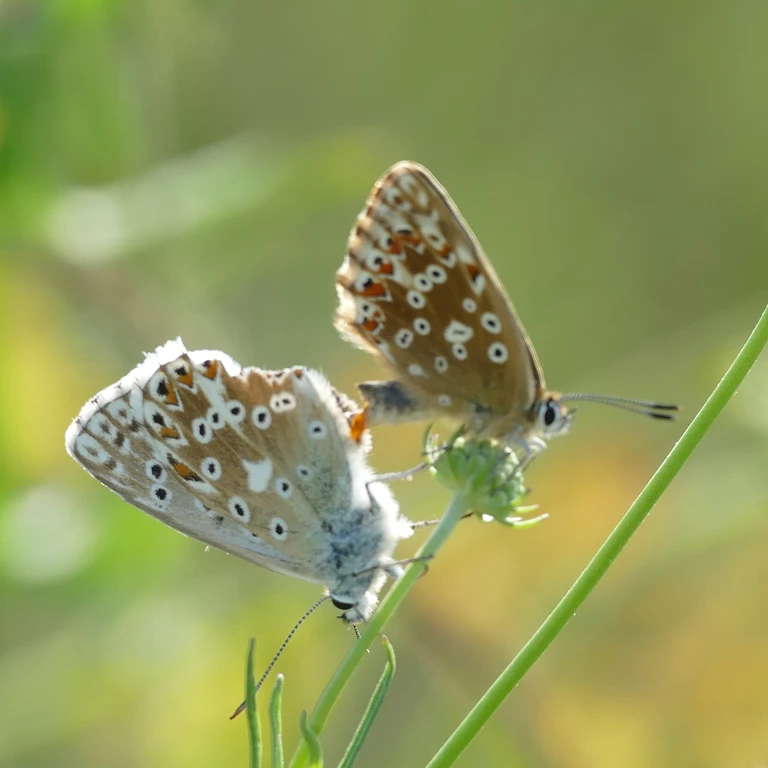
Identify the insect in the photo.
Lysandra coridon
